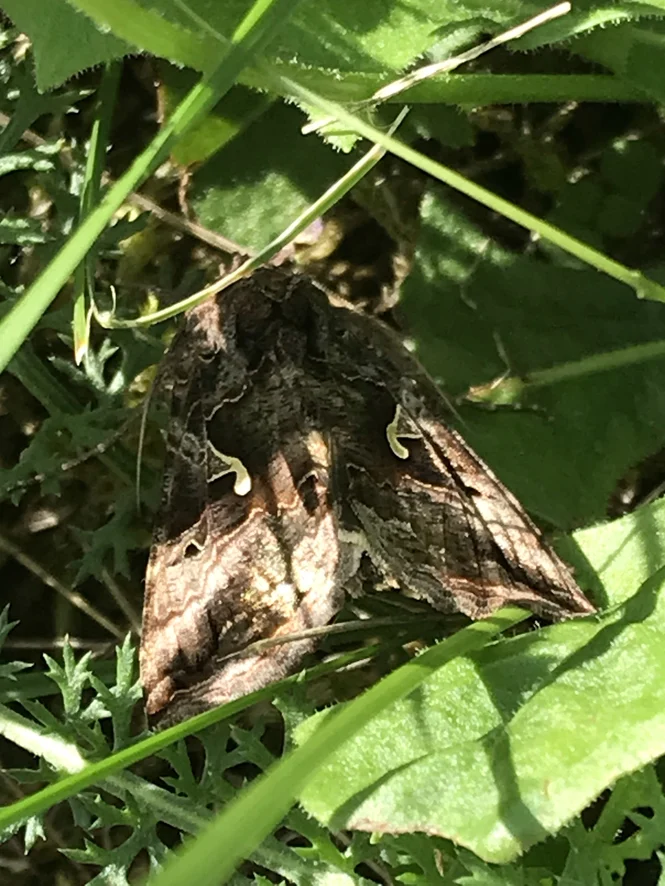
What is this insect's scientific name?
Autographa gamma
